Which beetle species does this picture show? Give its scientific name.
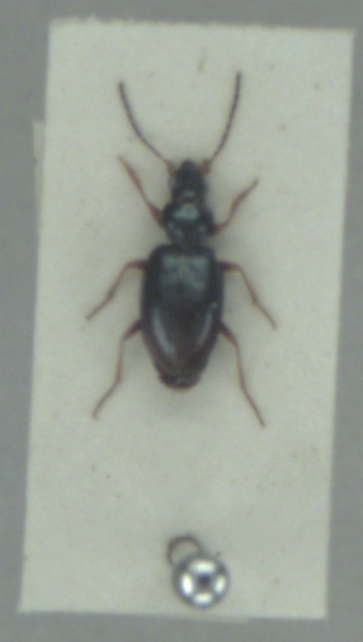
Bembidion deletum
